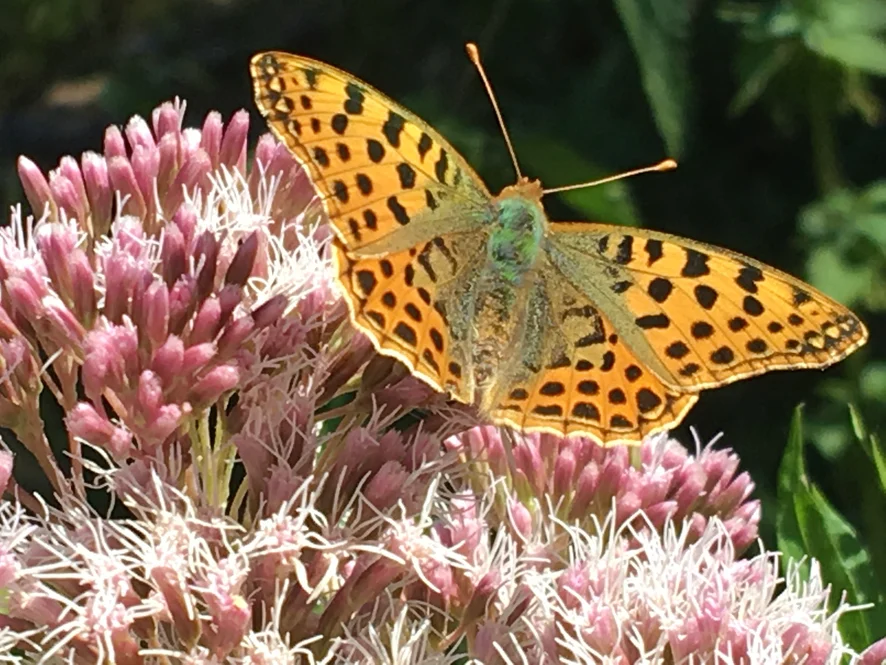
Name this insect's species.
Issoria lathonia
